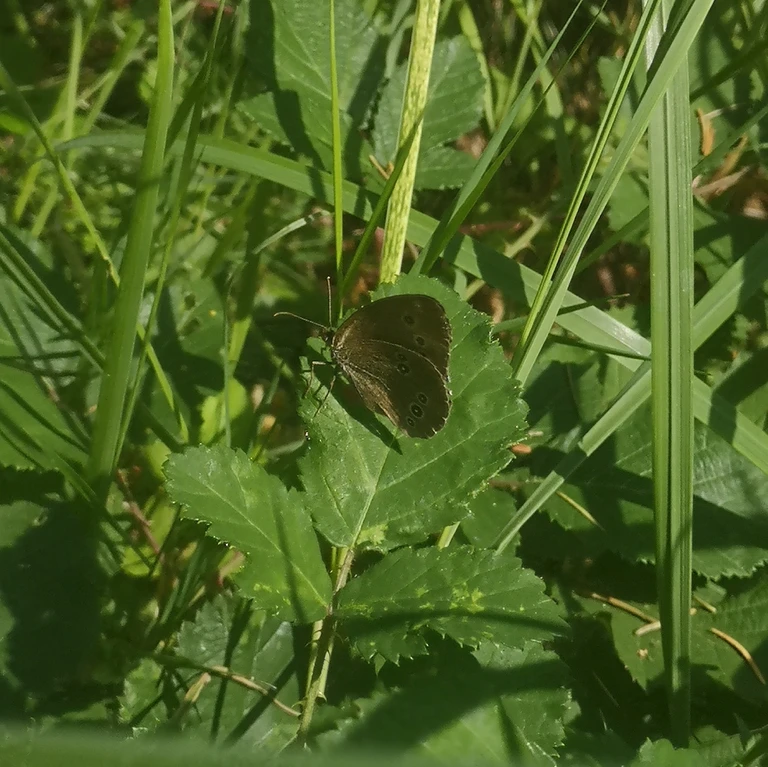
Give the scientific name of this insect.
Aphantopus hyperantus
